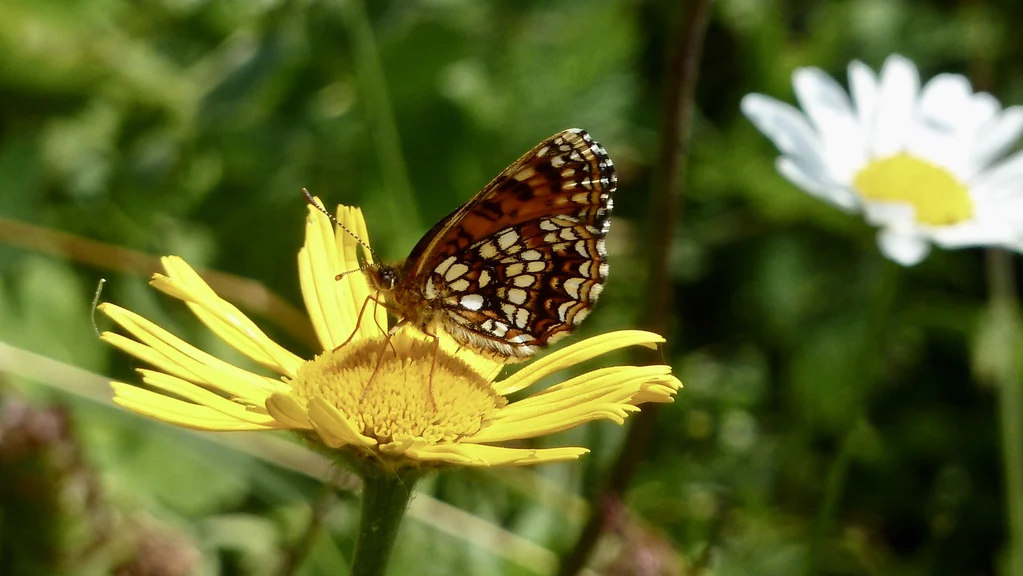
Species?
Melitaea diamina
